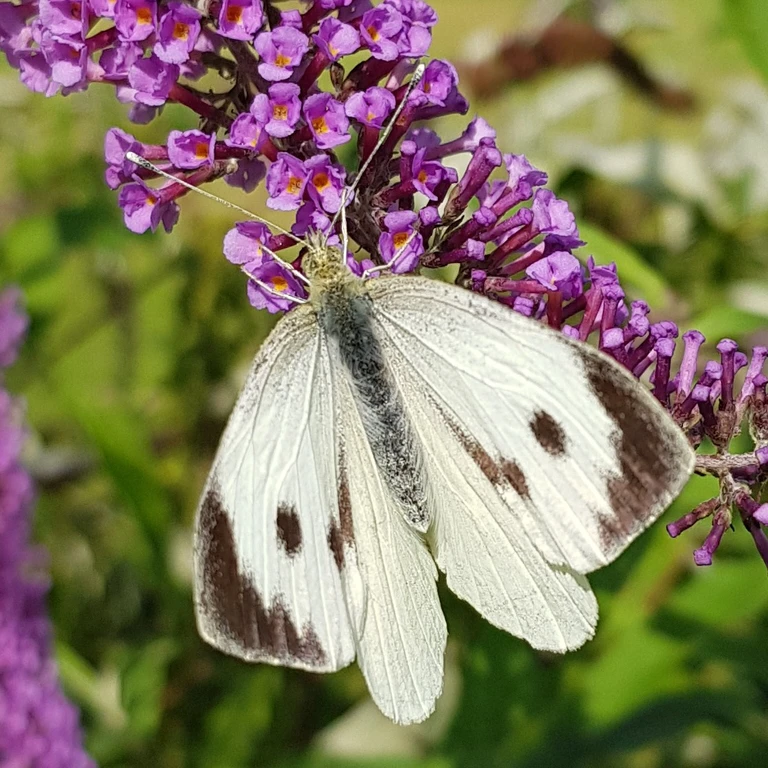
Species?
Pieris brassicae
